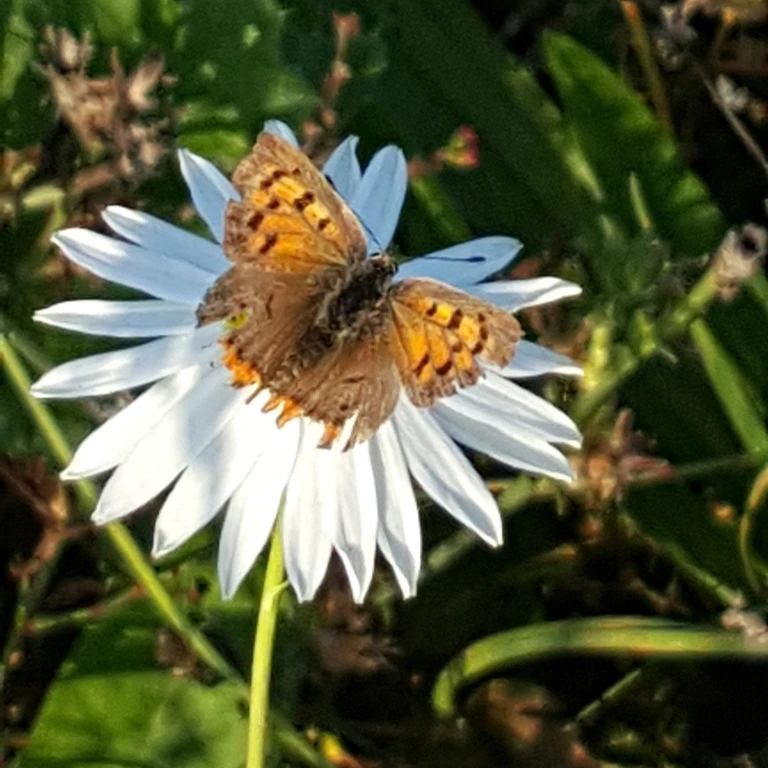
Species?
Lycaena phlaeas
